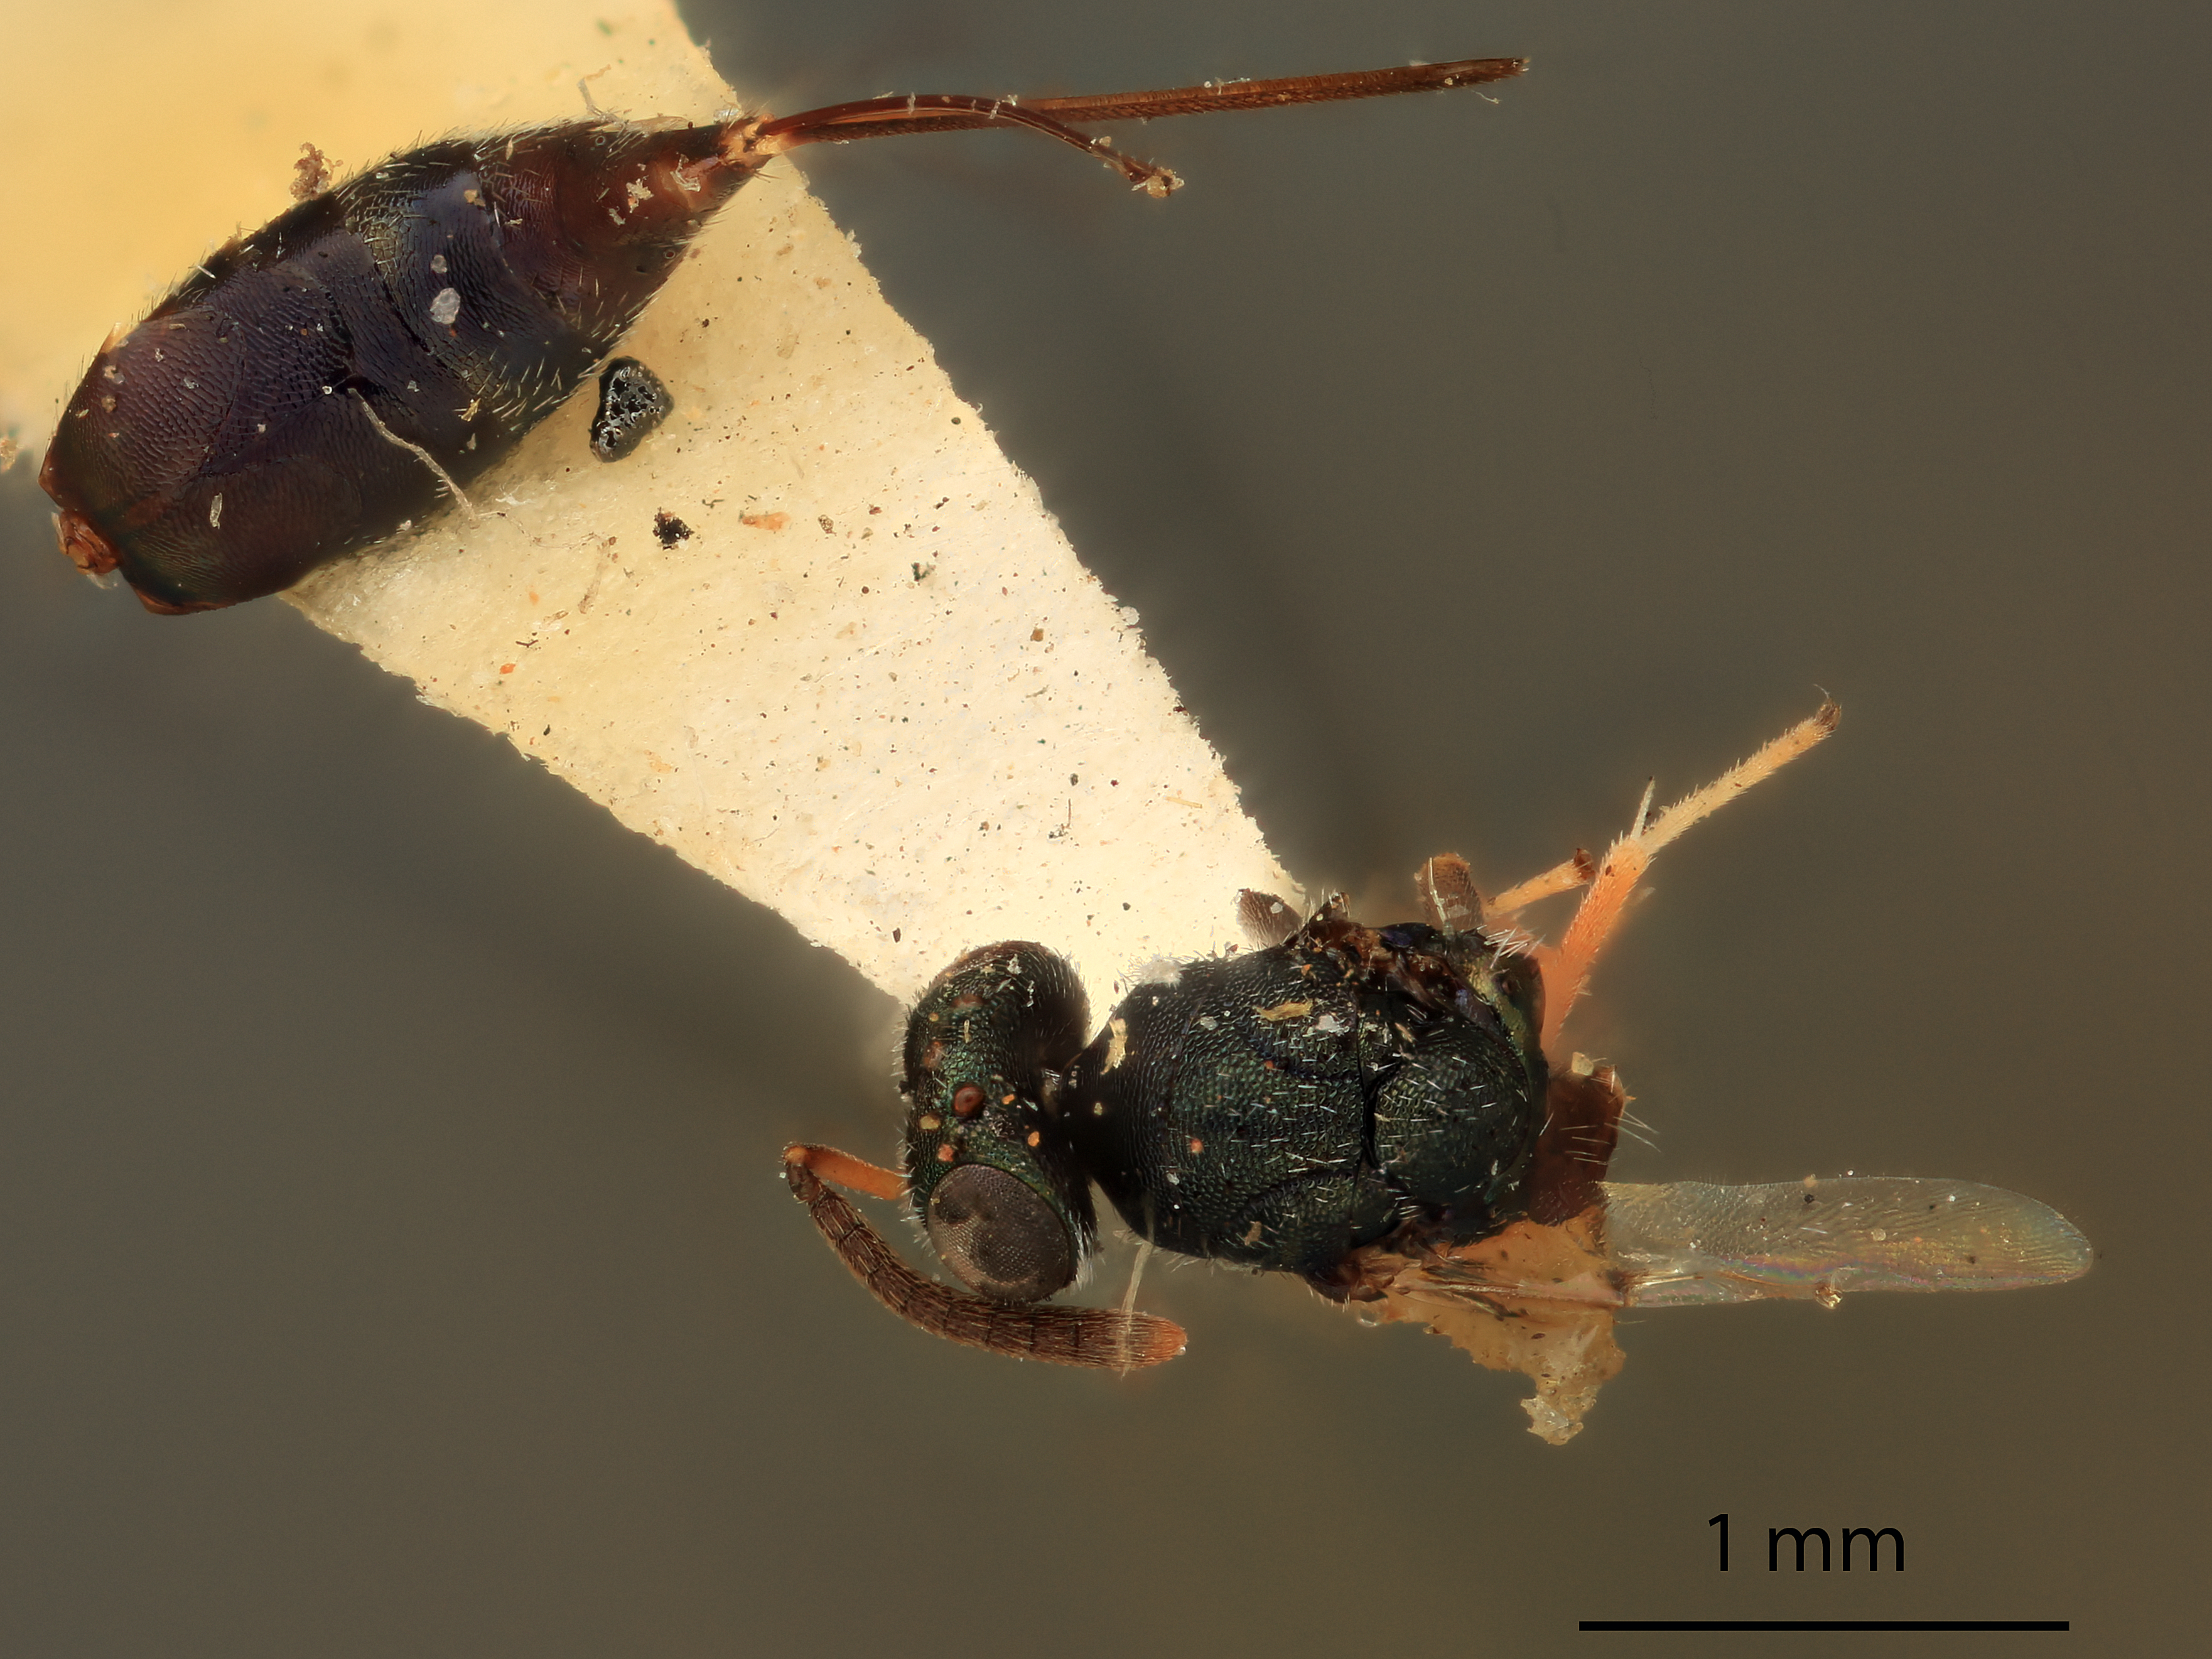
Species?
Rhopalicus americanus
